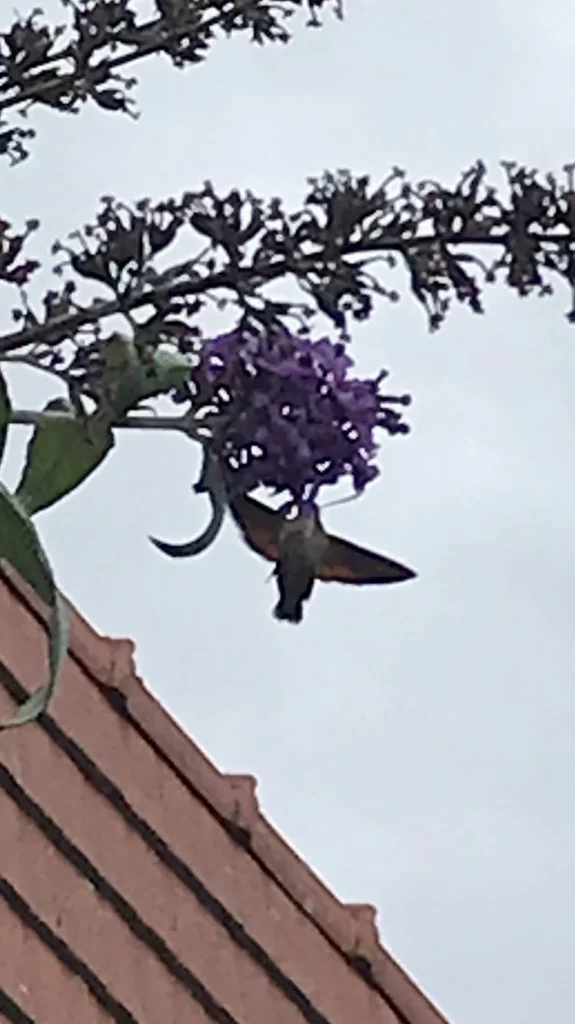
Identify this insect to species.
Macroglossum stellatarum
